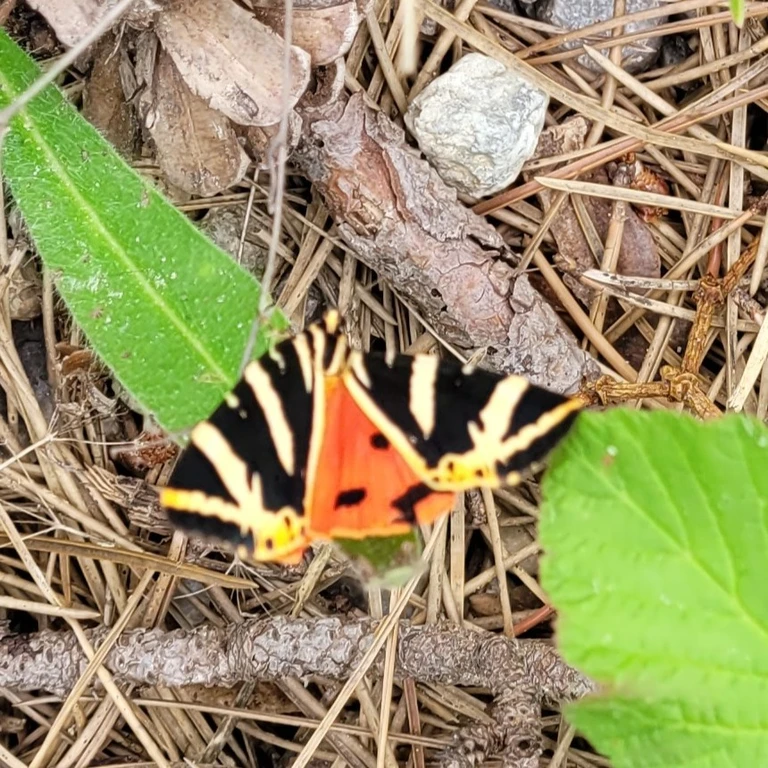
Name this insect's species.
Euplagia quadripunctaria
